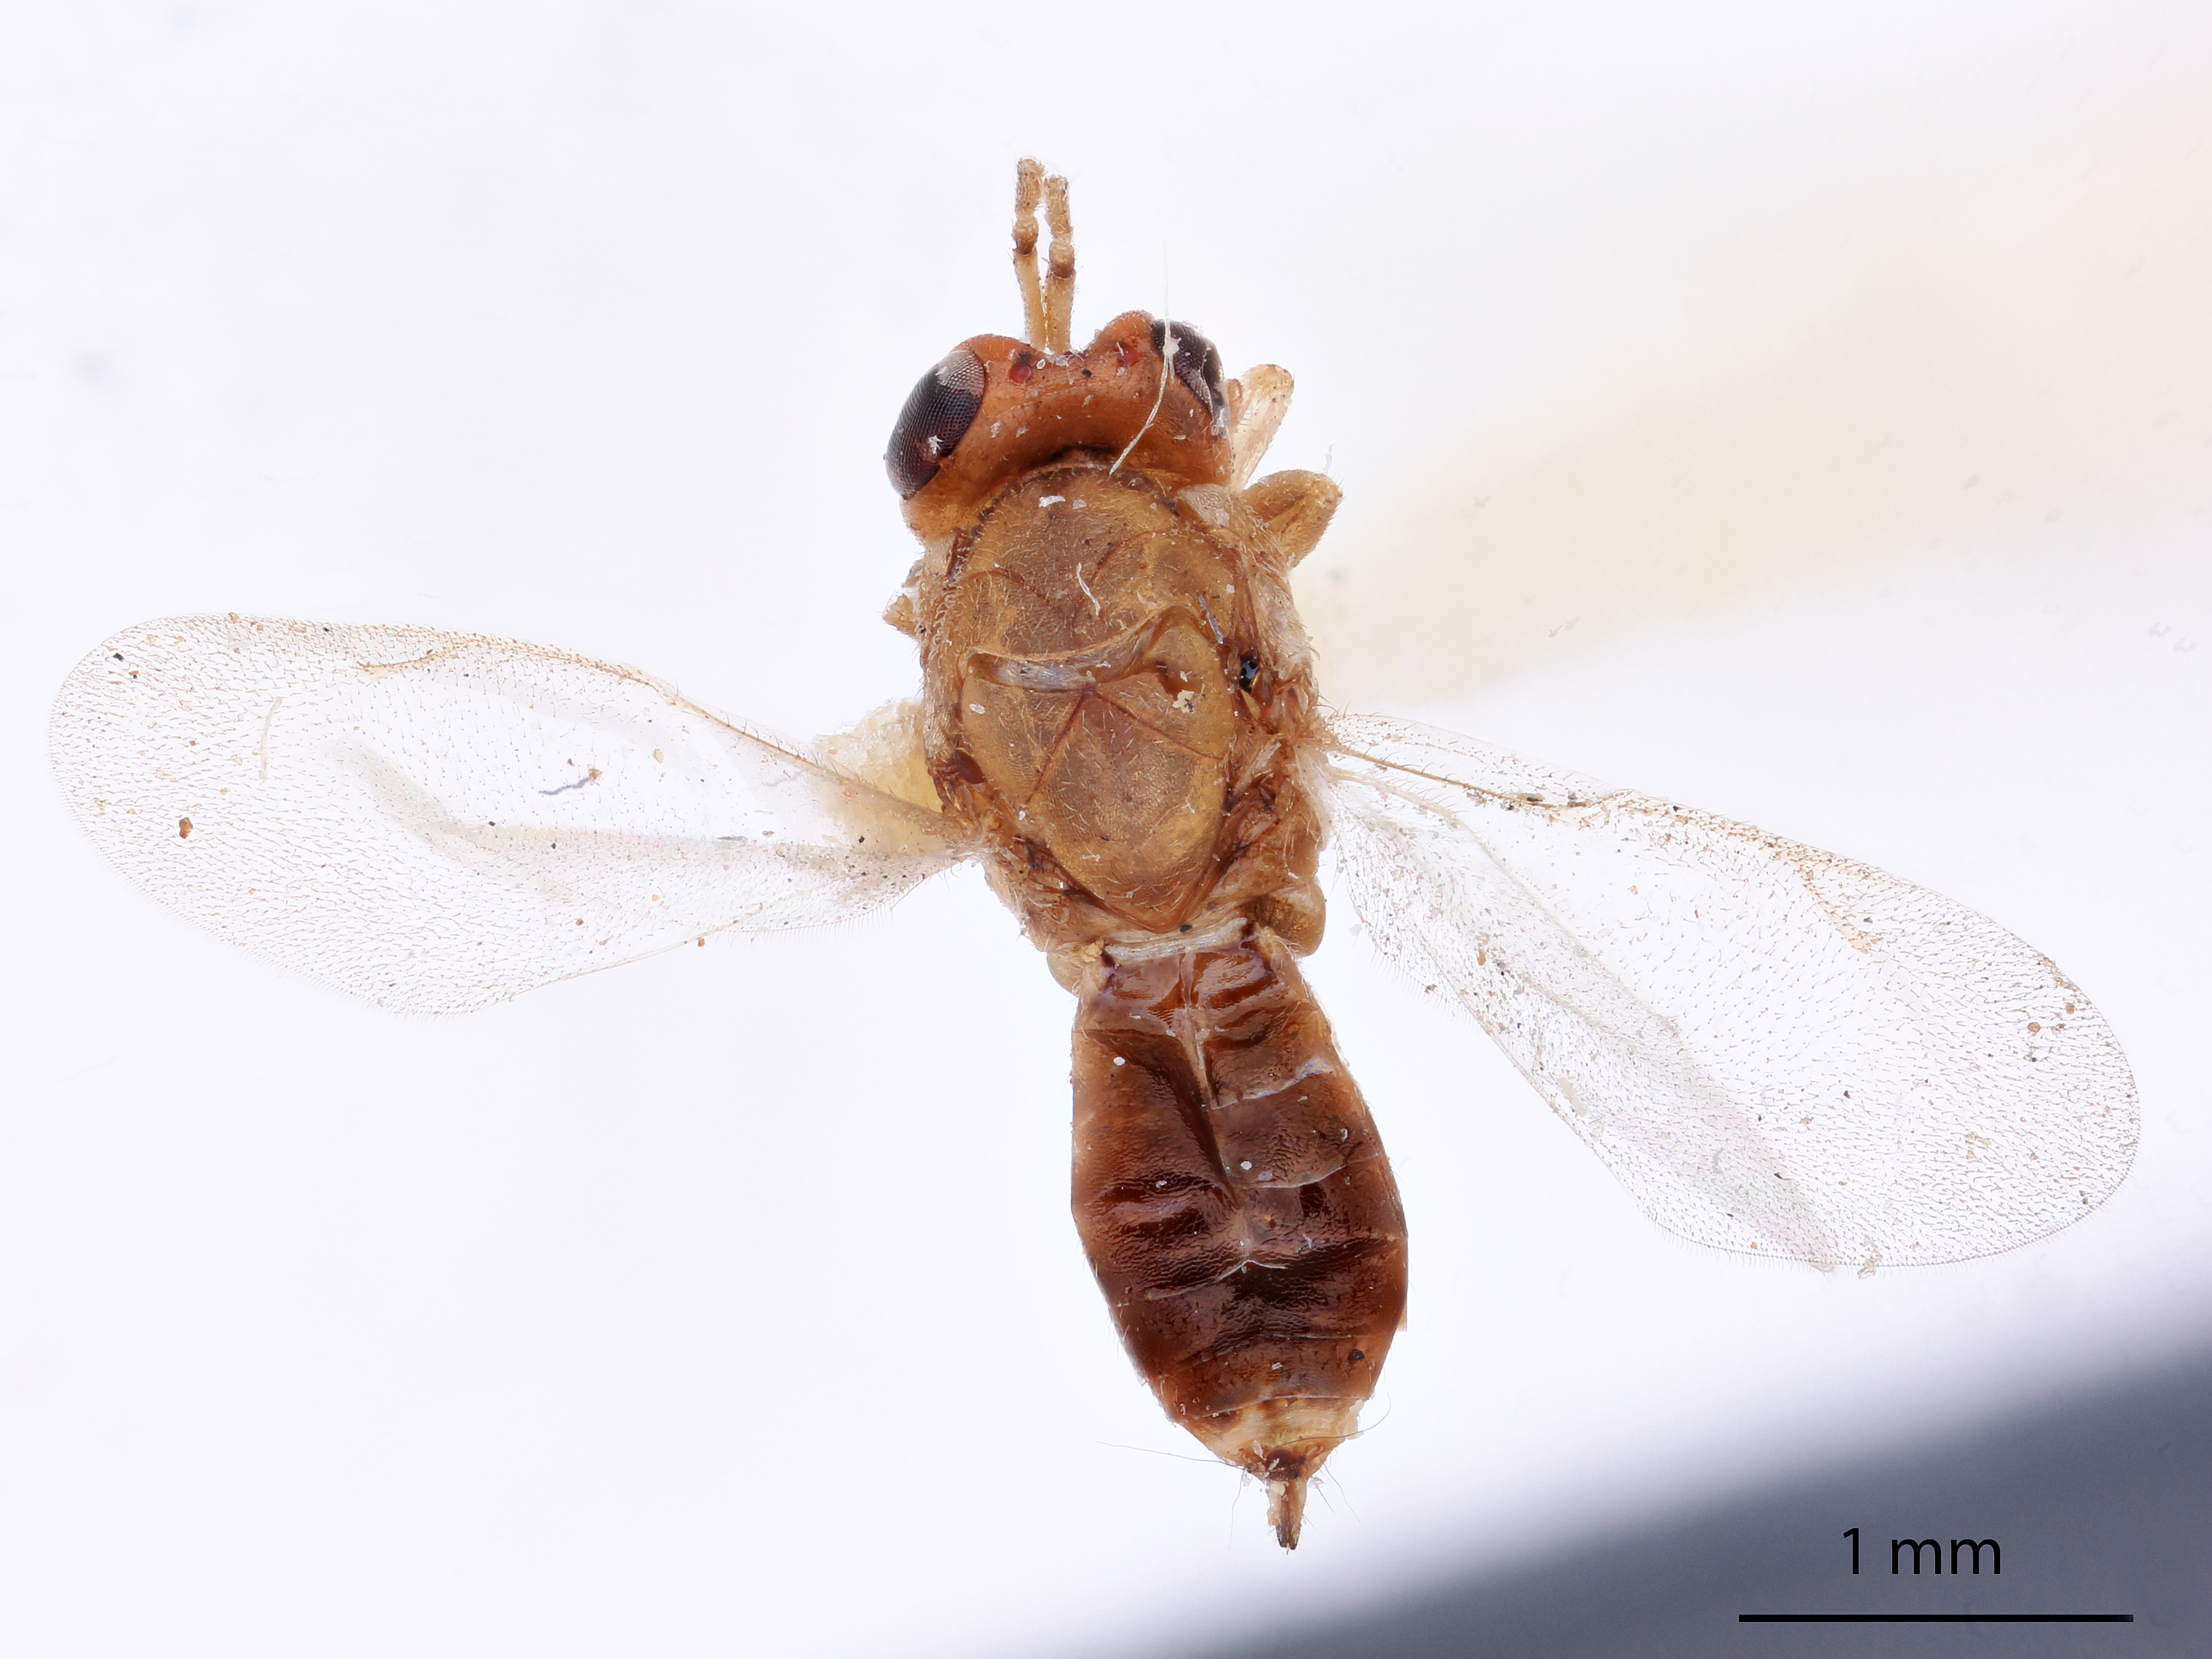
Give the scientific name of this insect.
Tanaostigmodes basilaris
